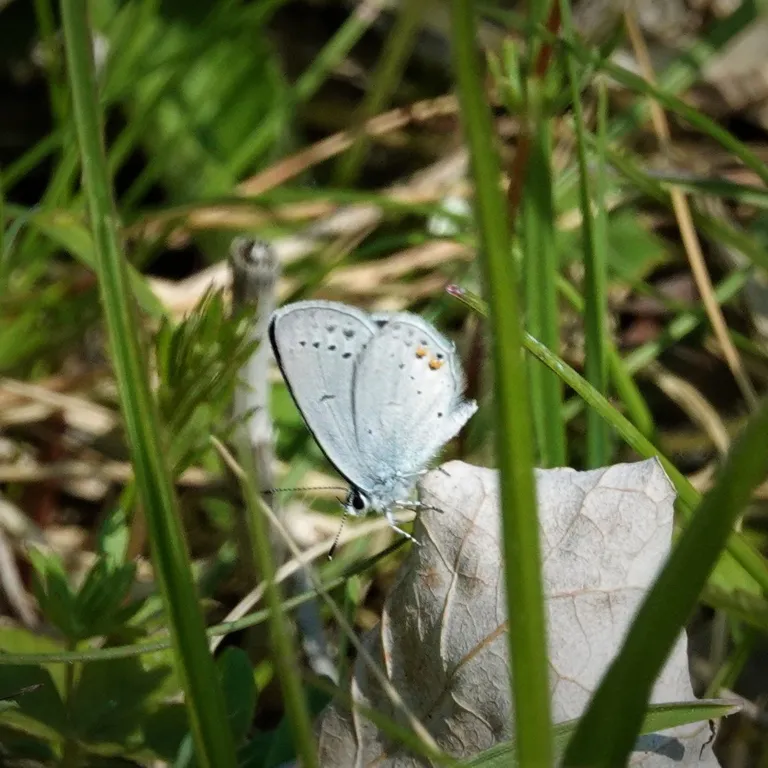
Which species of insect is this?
Cupido argiades (also Elkalyce argiades)
